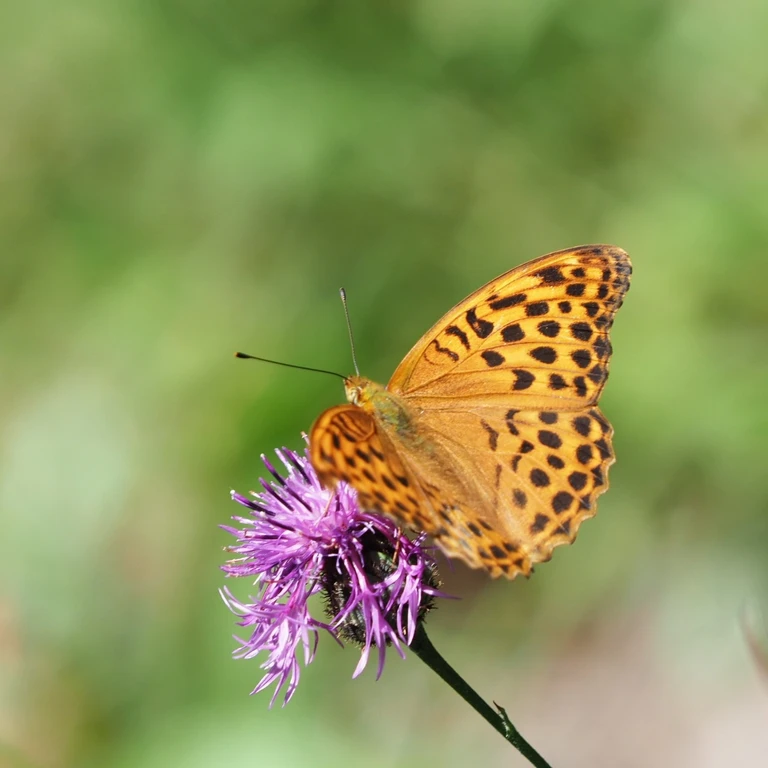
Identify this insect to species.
Argynnis paphia
